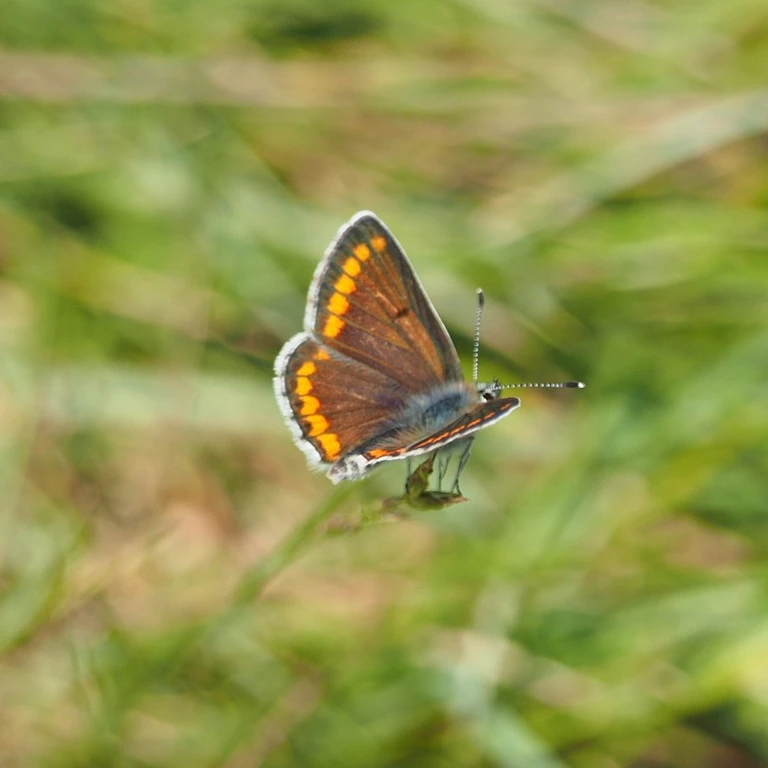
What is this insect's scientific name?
Aricia agestis/artaxerxes
